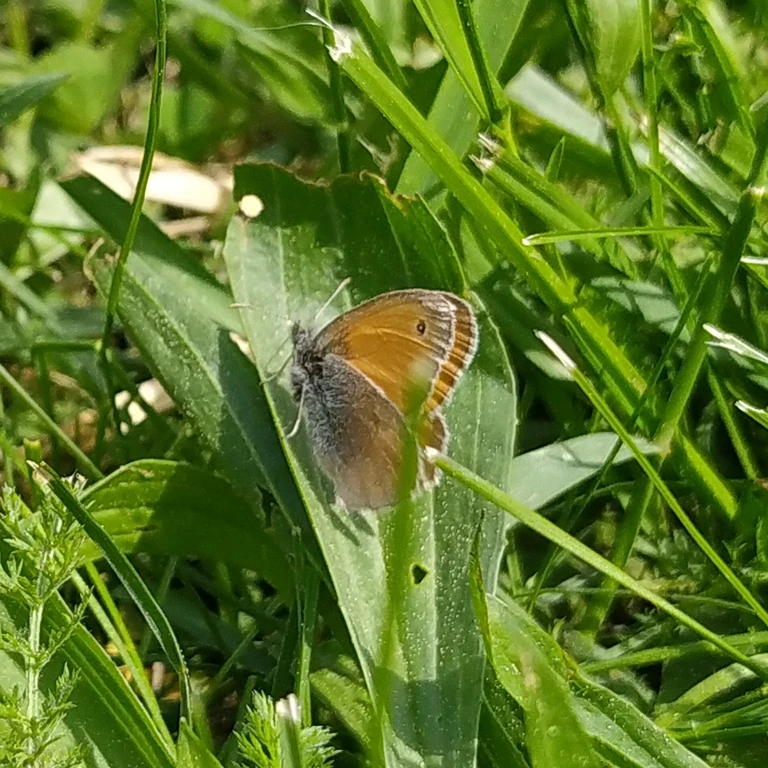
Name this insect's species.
Coenonympha pamphilus
